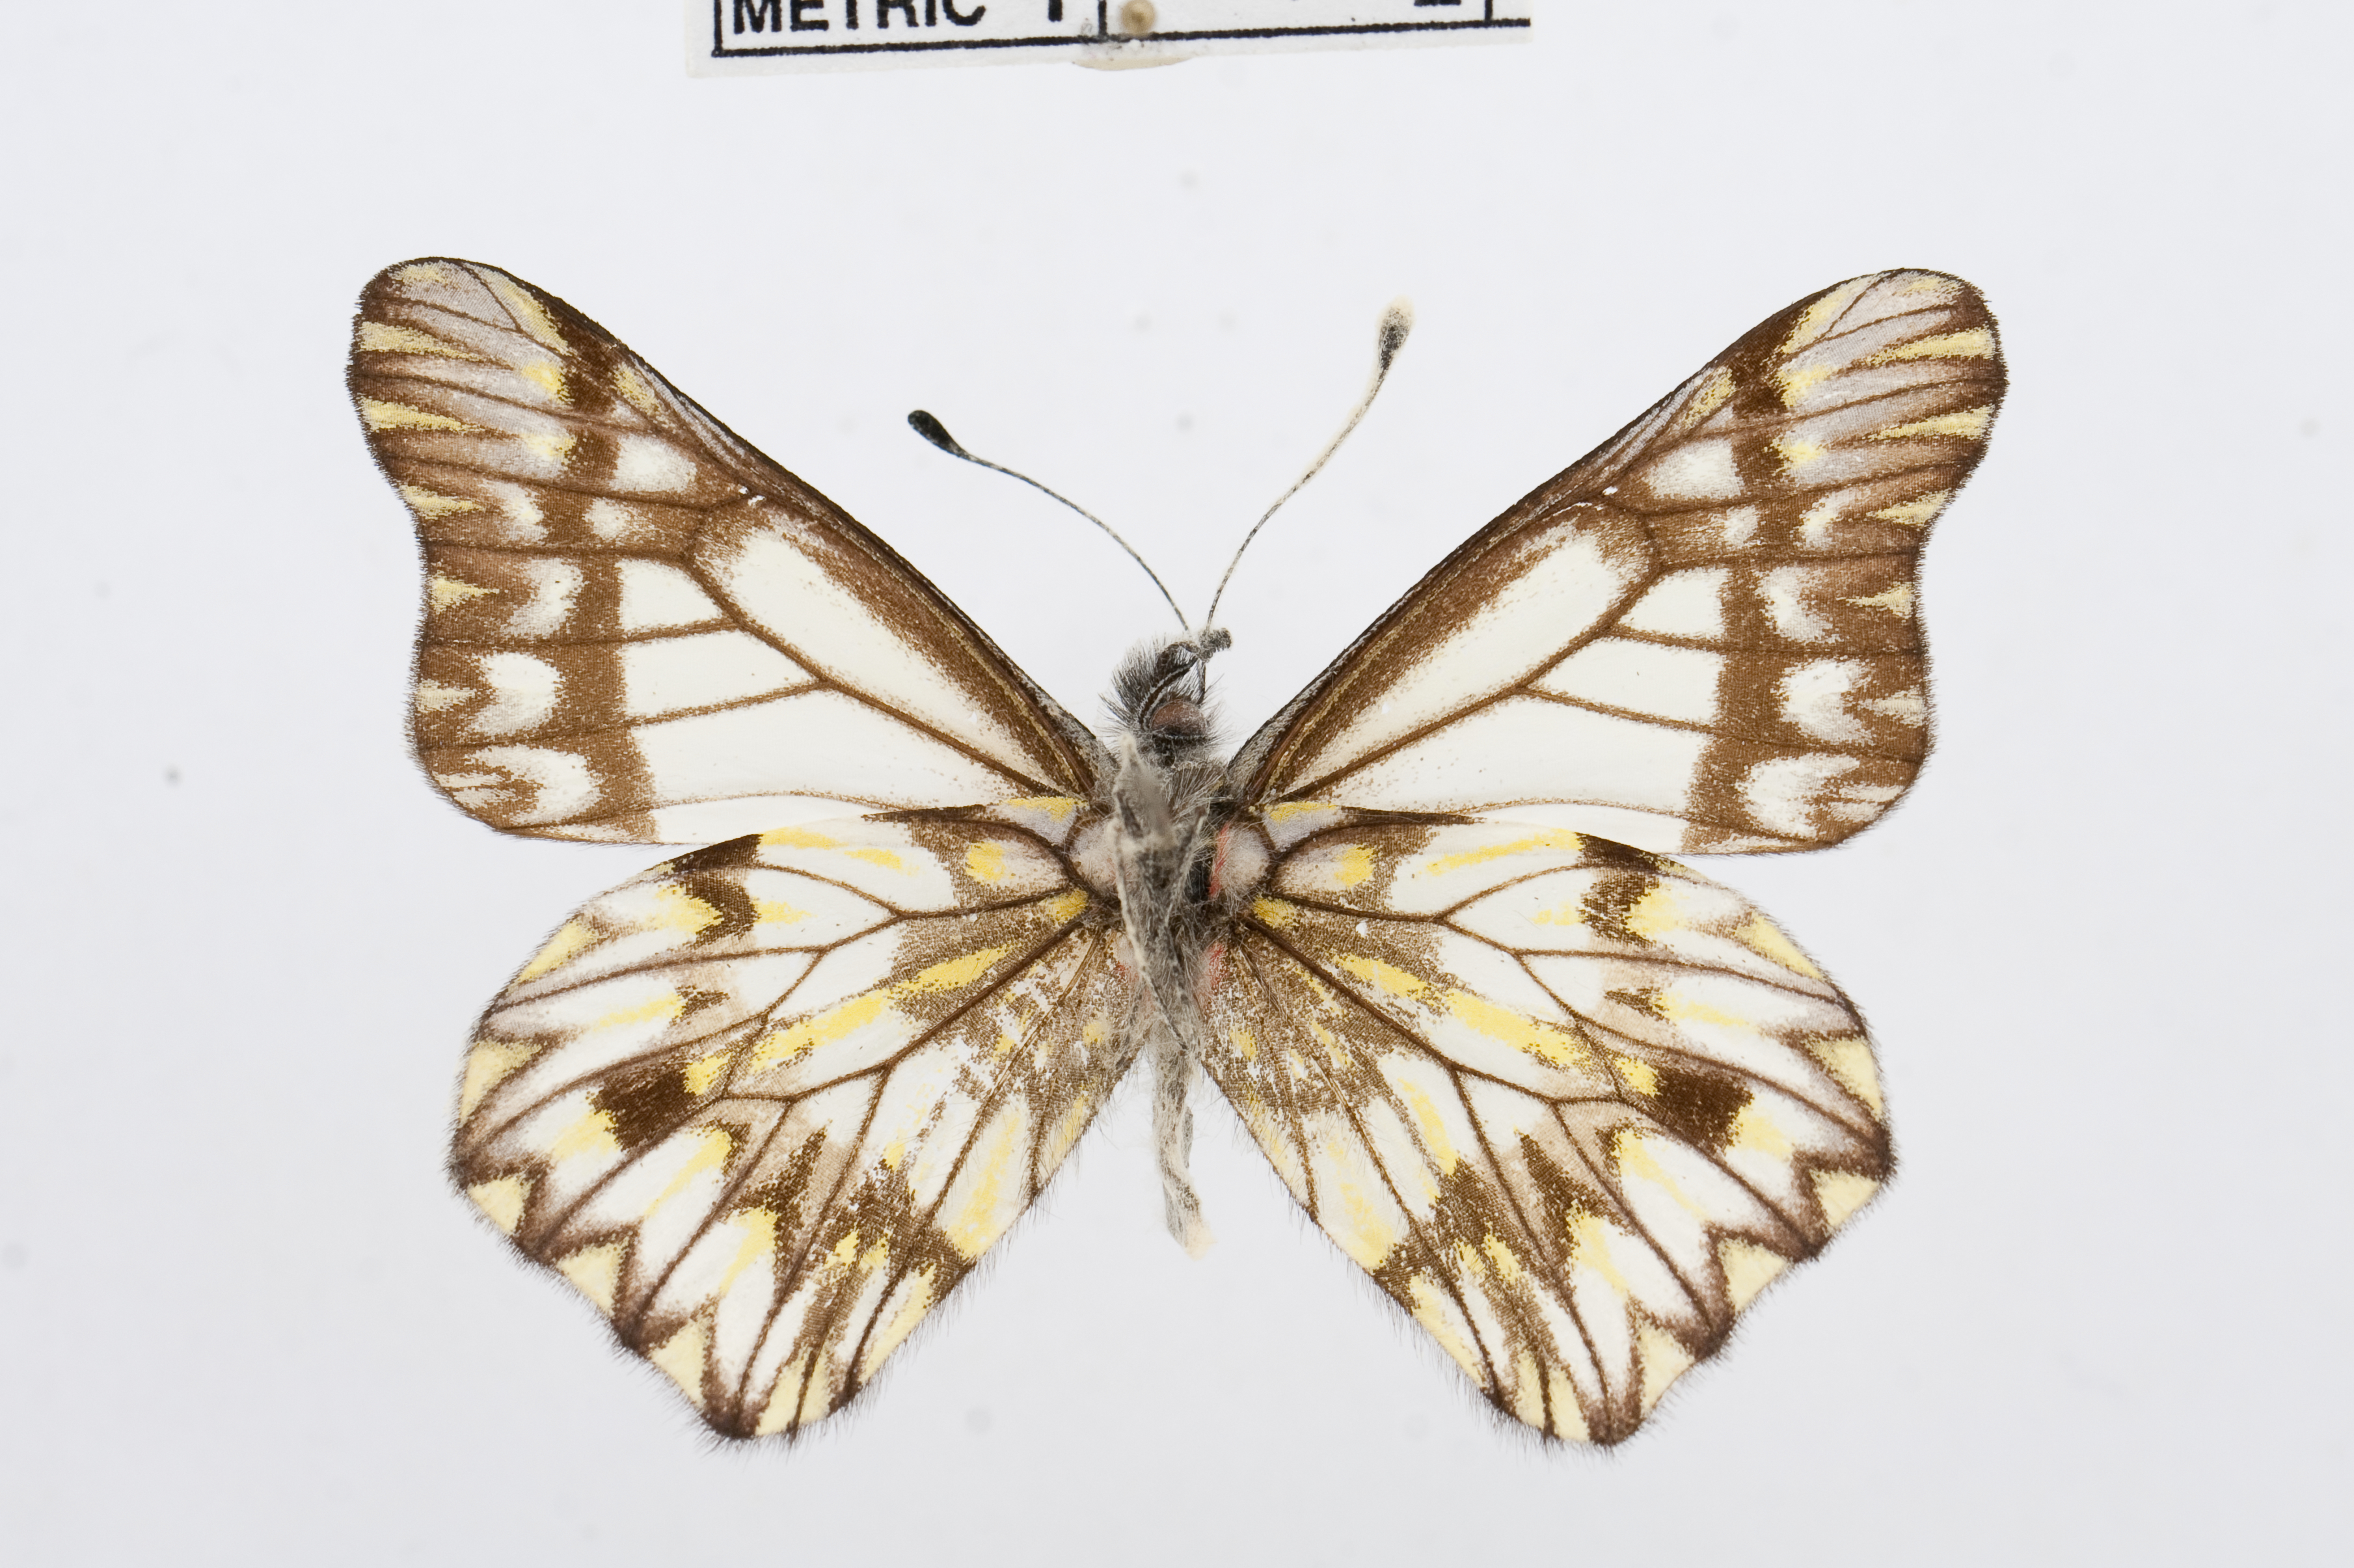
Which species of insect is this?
Catasticta lanceolata
